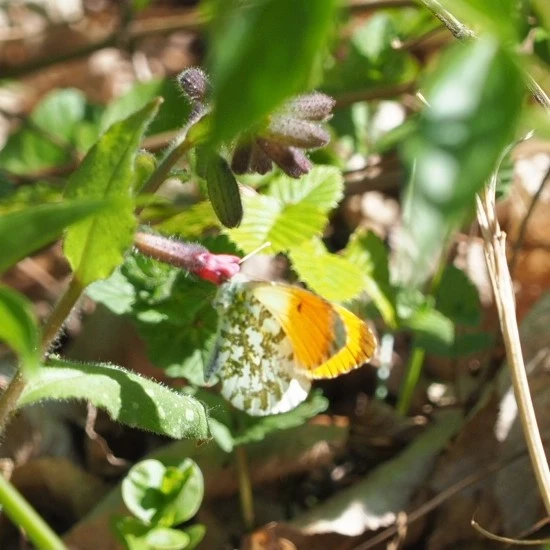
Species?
Anthocharis cardamines
